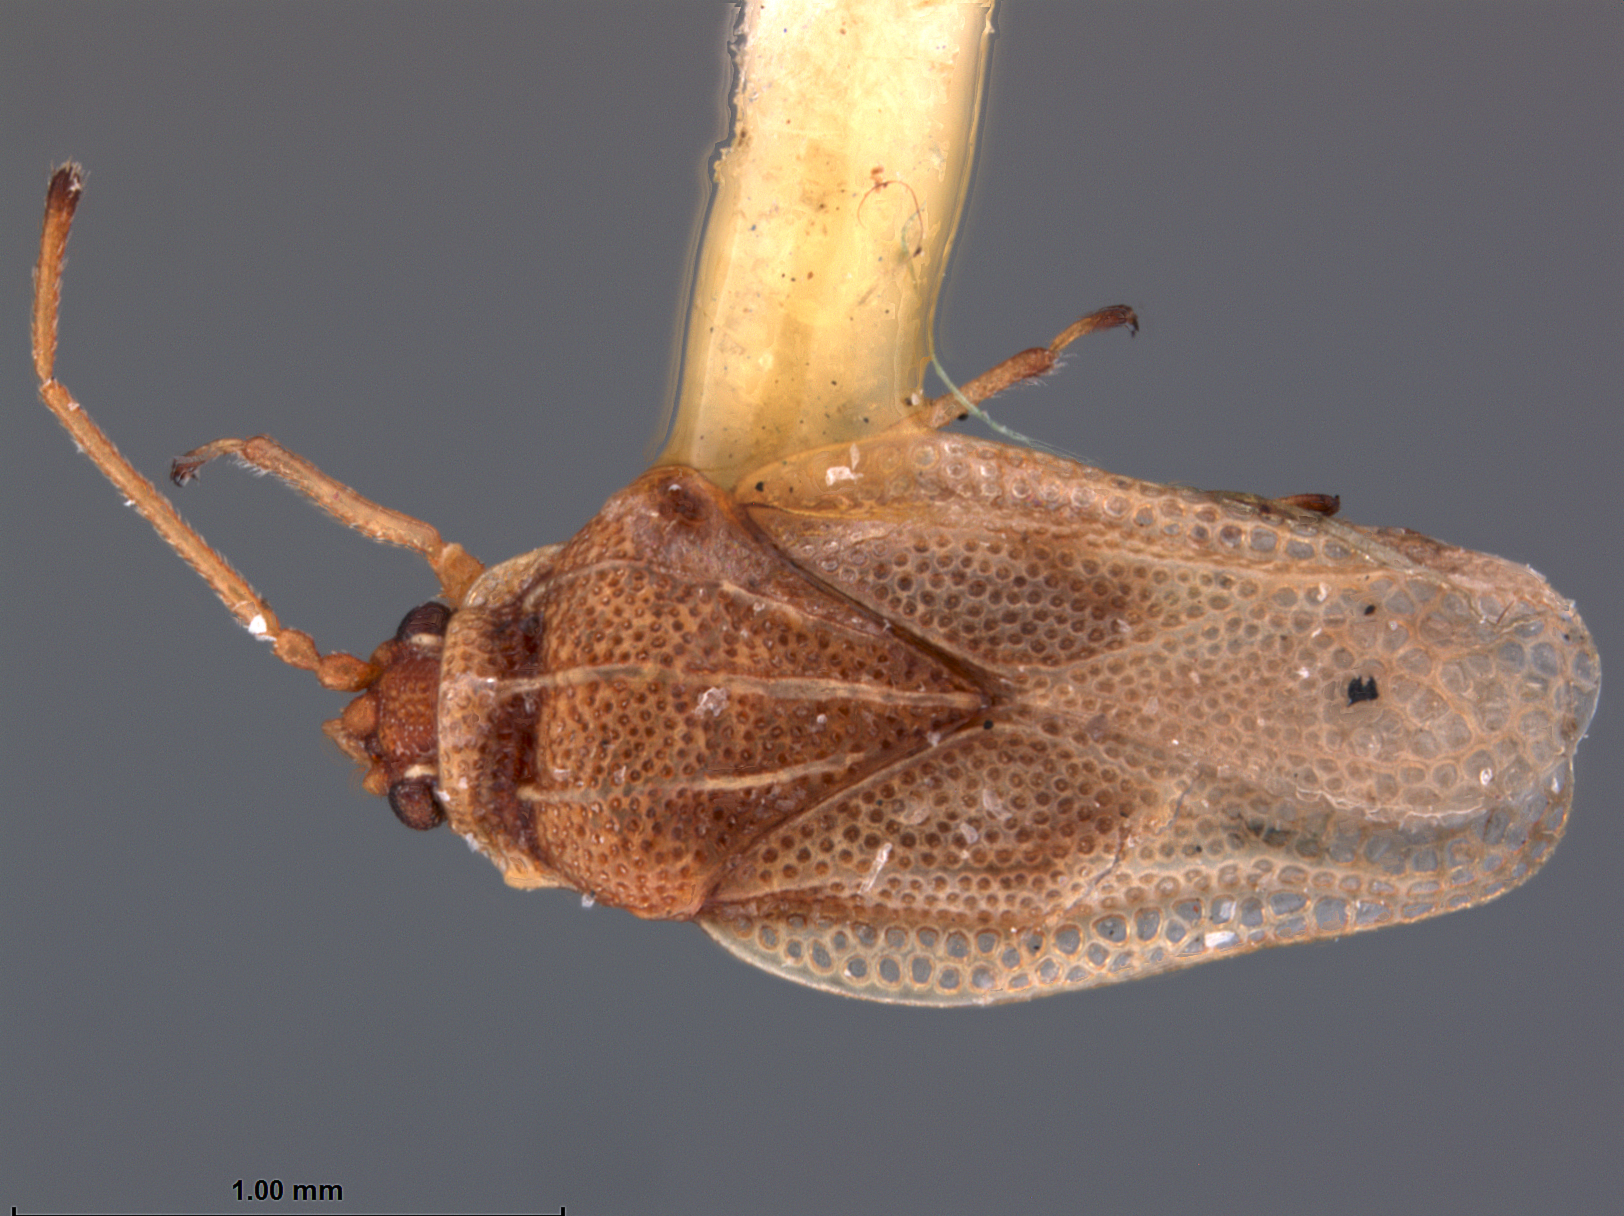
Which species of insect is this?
Inonemia mussiva
